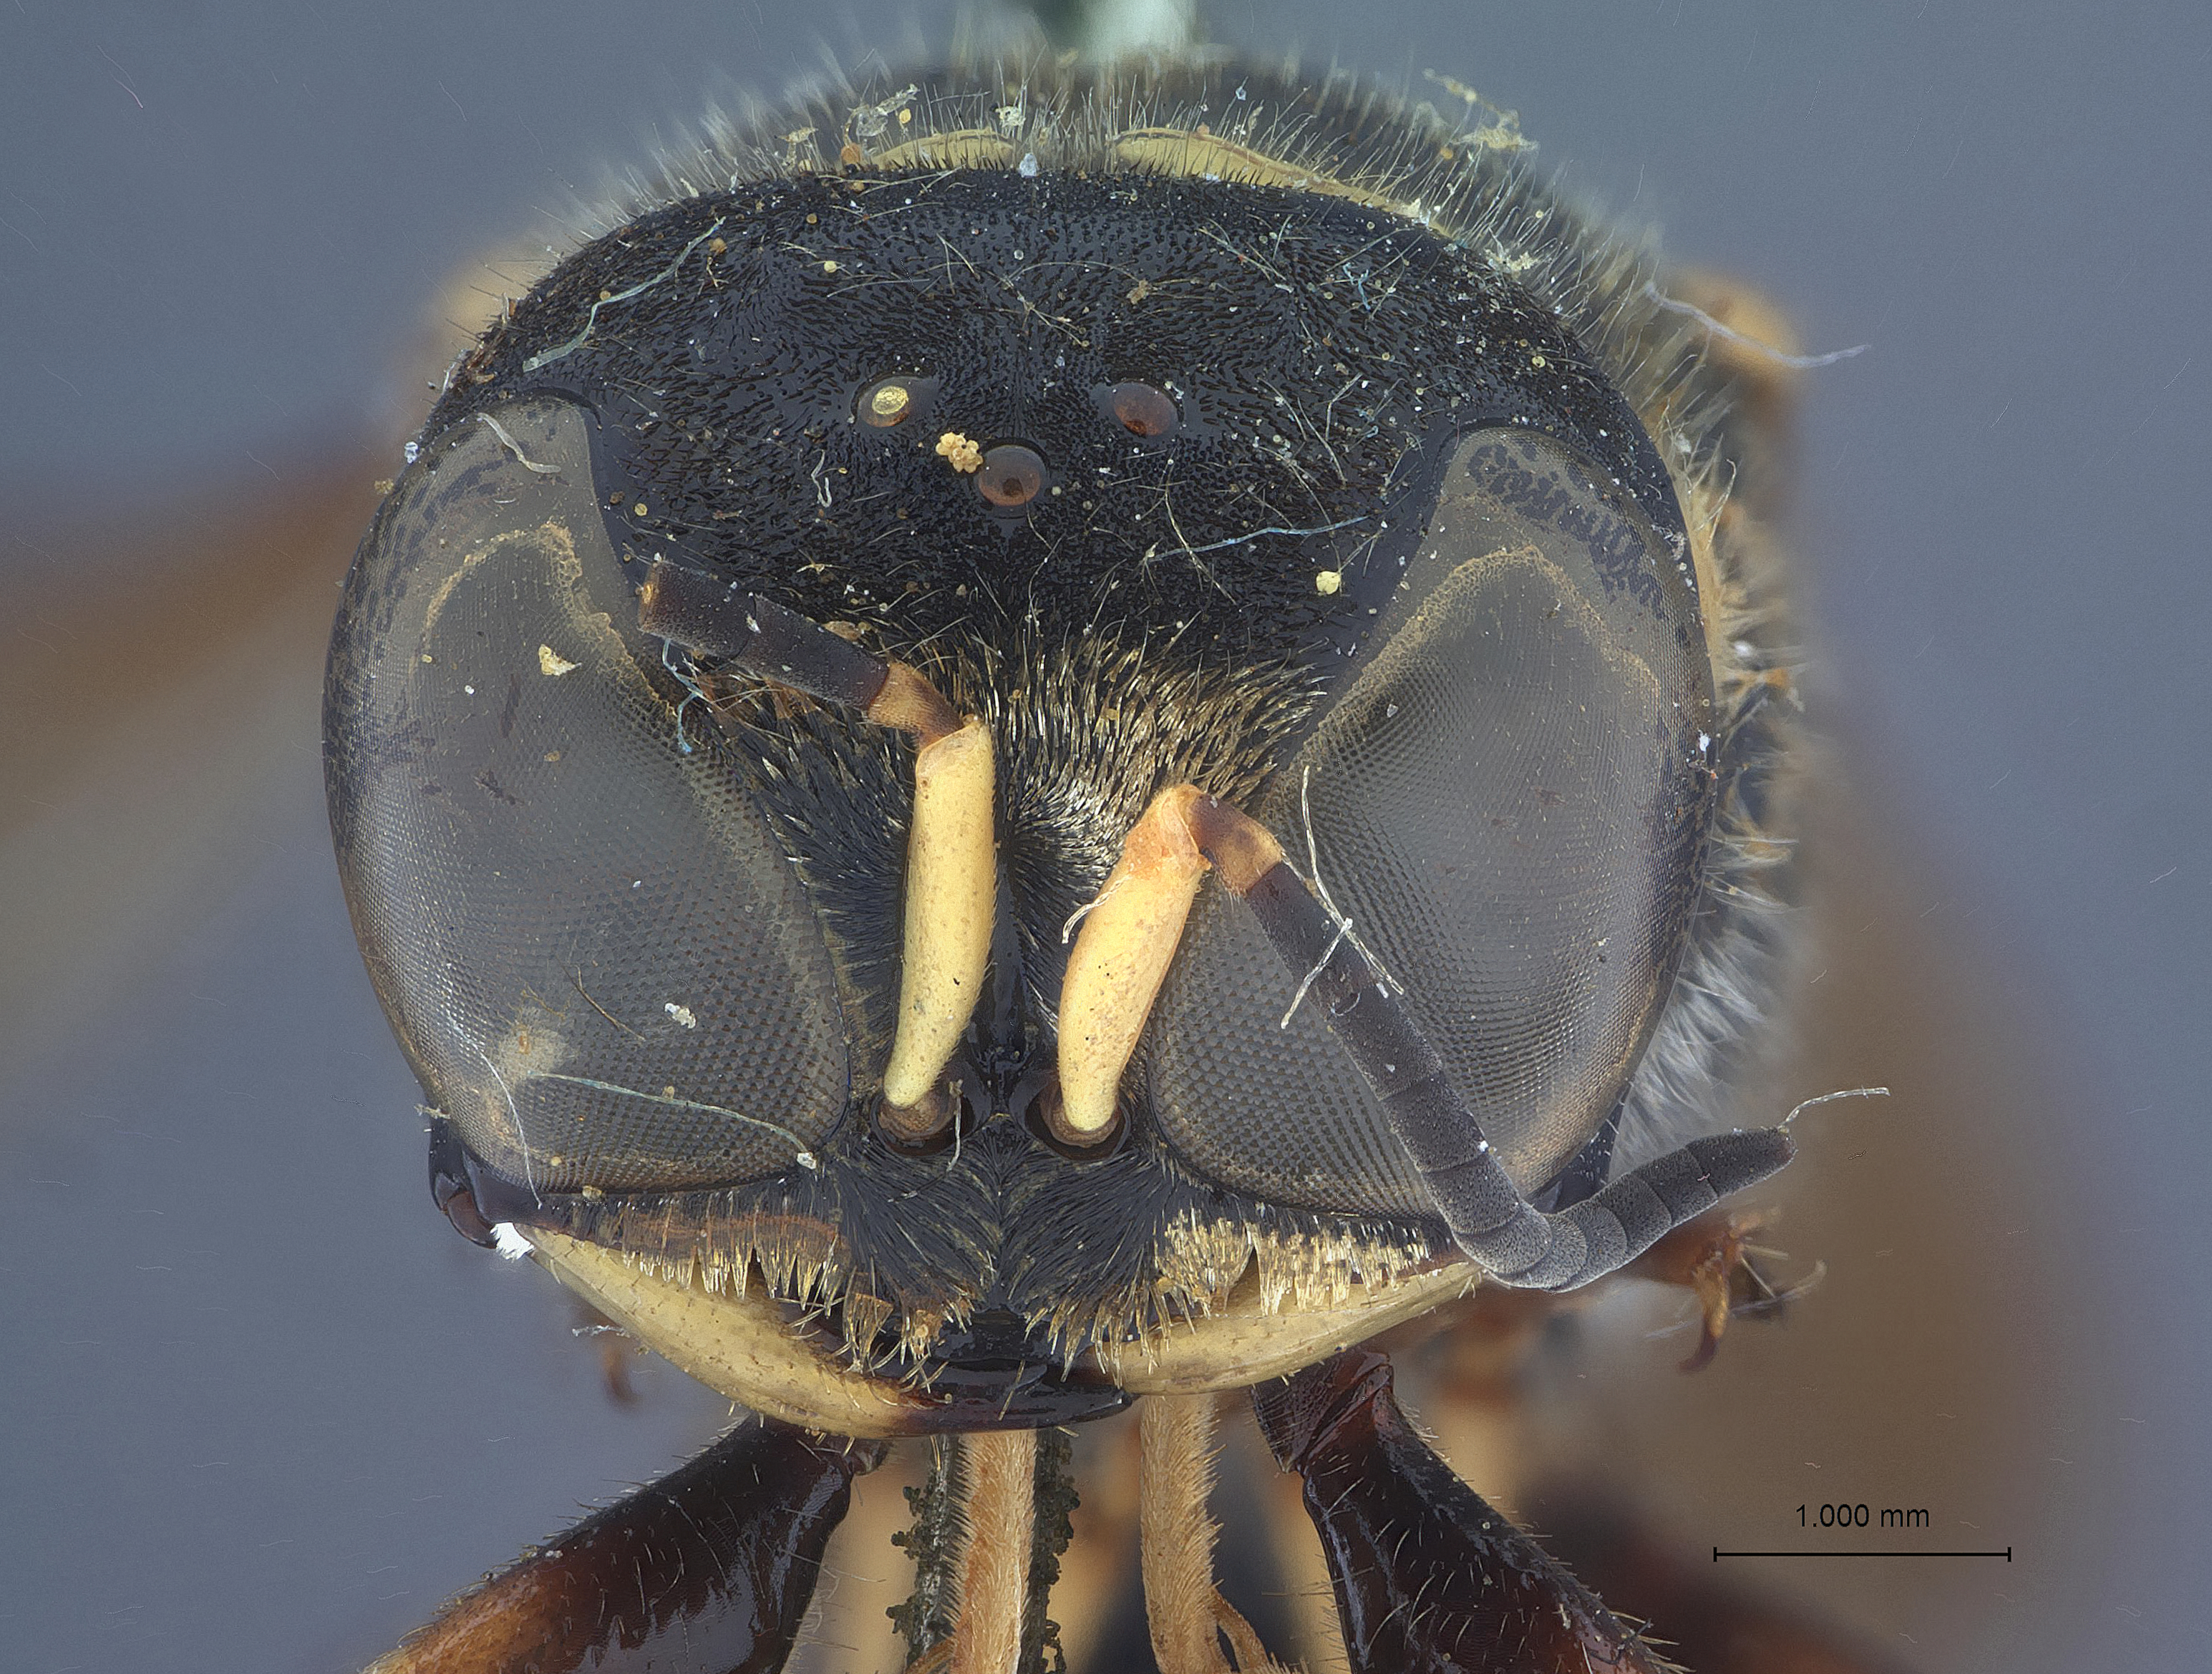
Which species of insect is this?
Crabro novanus
